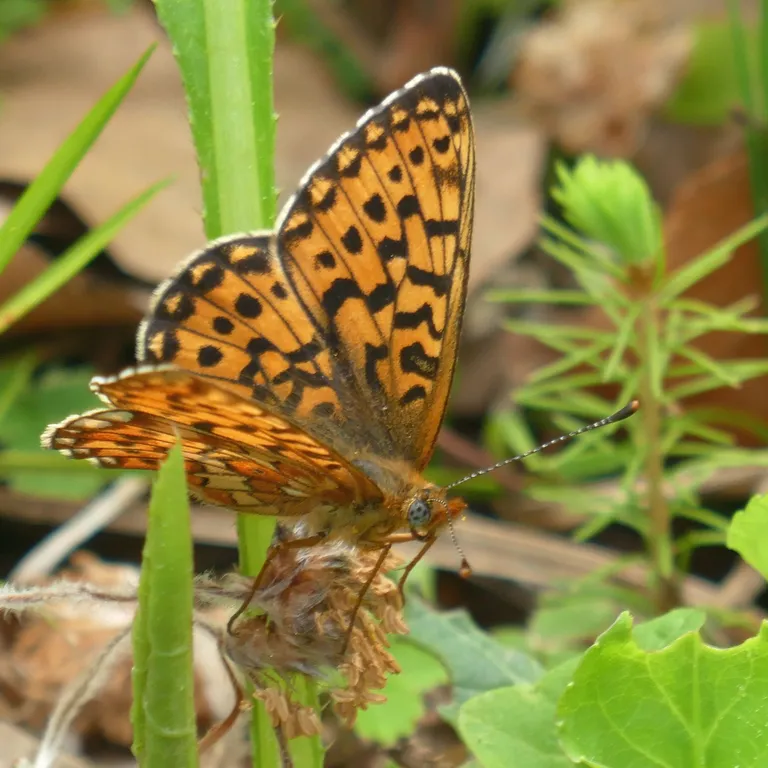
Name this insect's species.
Boloria euphrosyne (also Clossiana euphrosyne)
